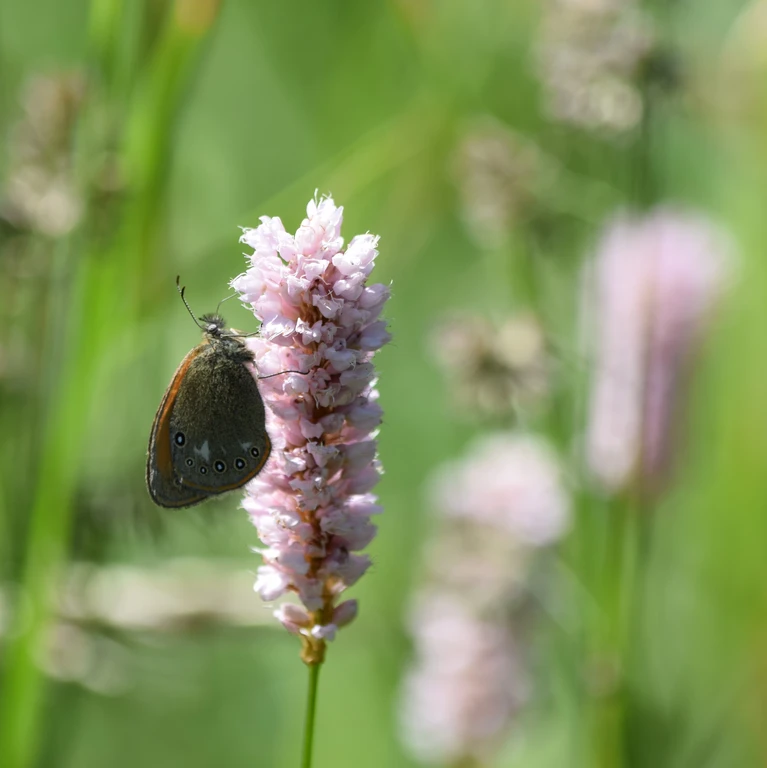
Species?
Coenonympha glycerion (also Coenonympha iphis)
